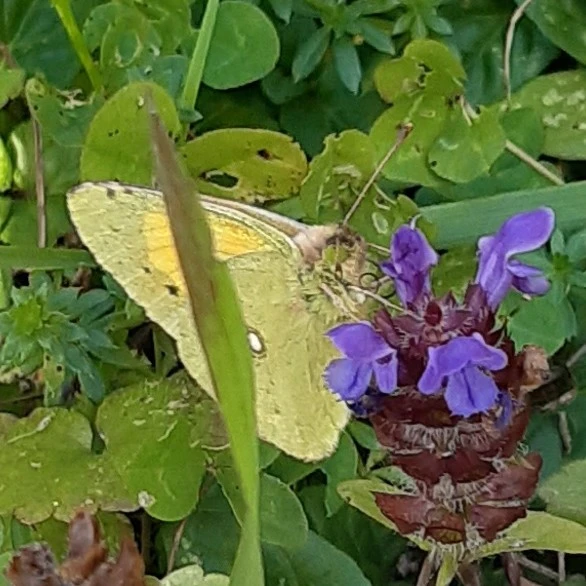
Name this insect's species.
Colias croceus
